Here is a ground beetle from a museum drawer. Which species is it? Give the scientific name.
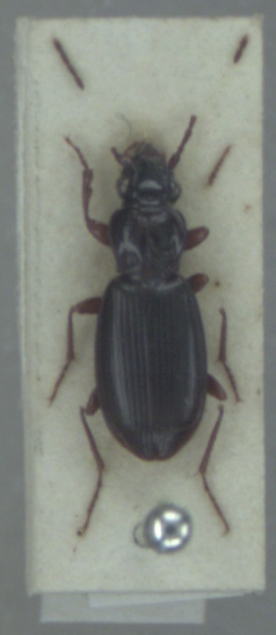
Patrobus atrorufus
